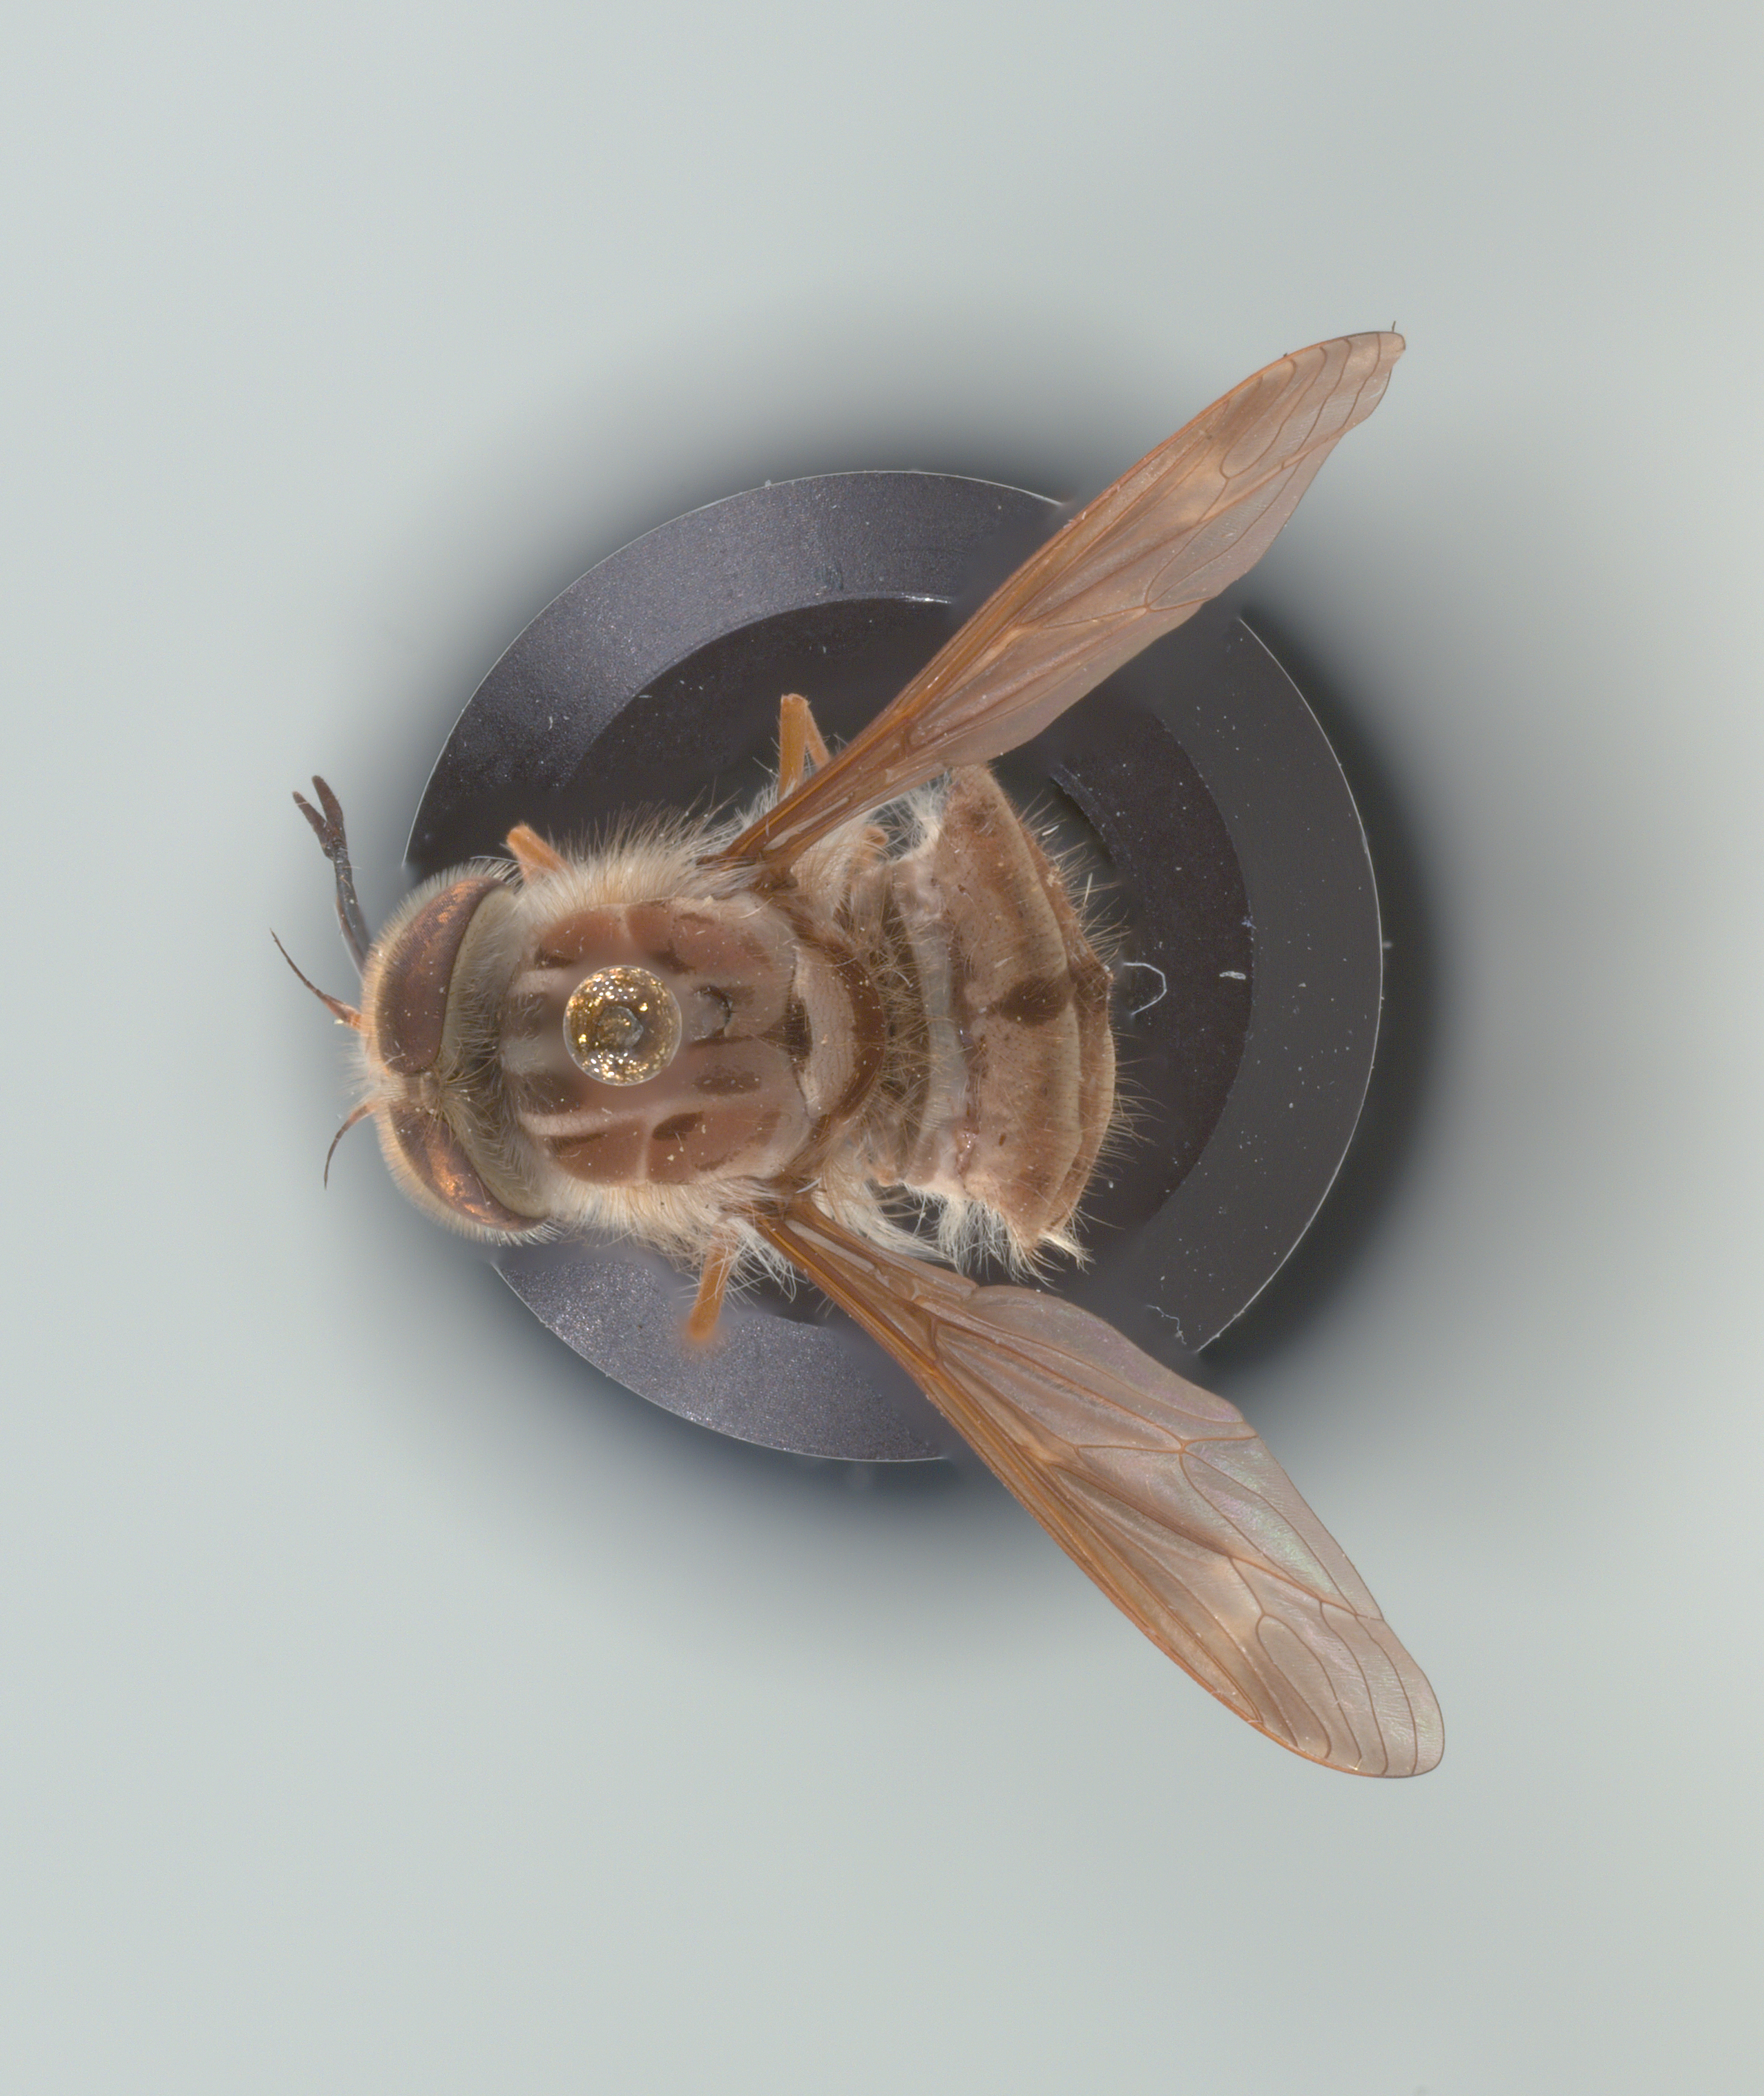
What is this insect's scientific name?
Hirmoneura nubipennis (also Trichophthalma nubipennis)
